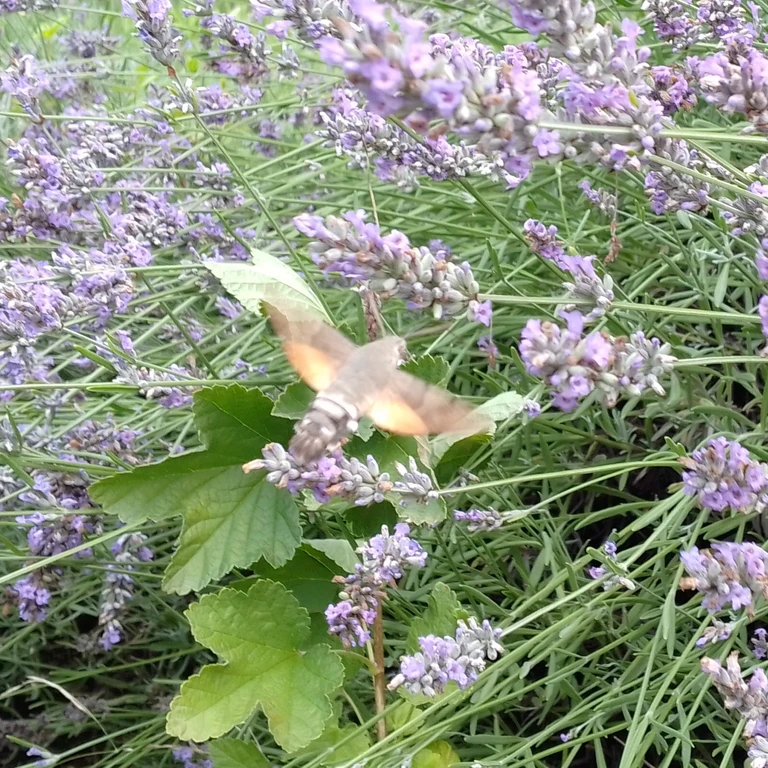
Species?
Macroglossum stellatarum
